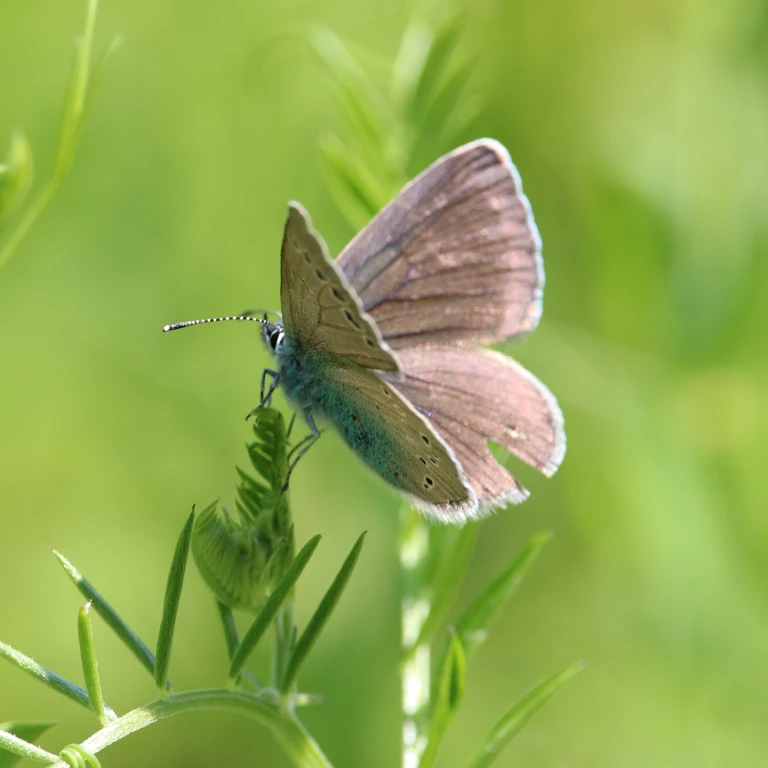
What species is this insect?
Glaucopsyche alexis
